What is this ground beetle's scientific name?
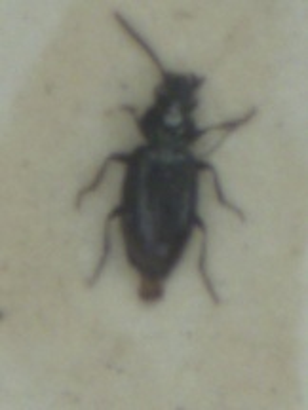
Bembidion minimum
